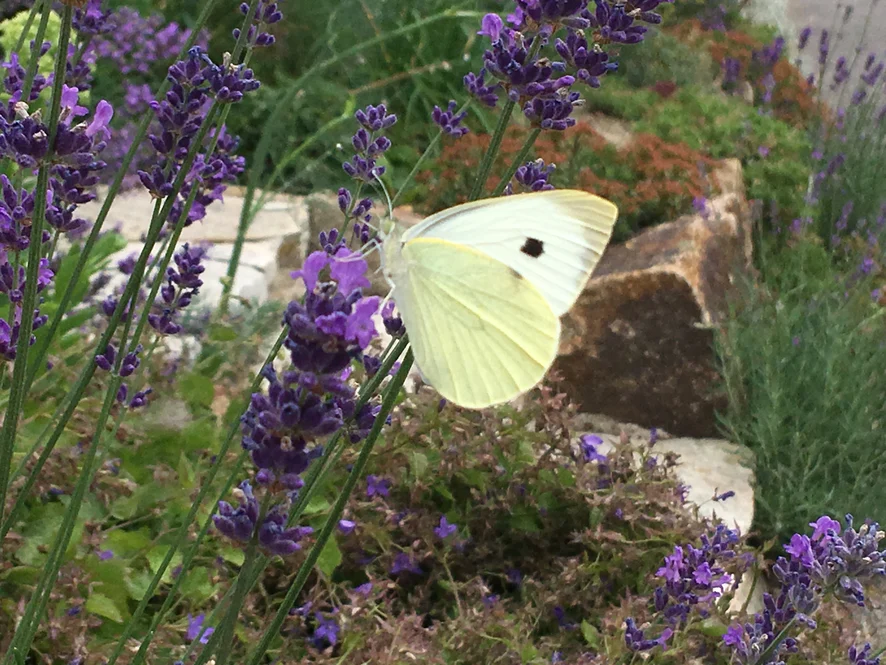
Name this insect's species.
Pieris brassicae
